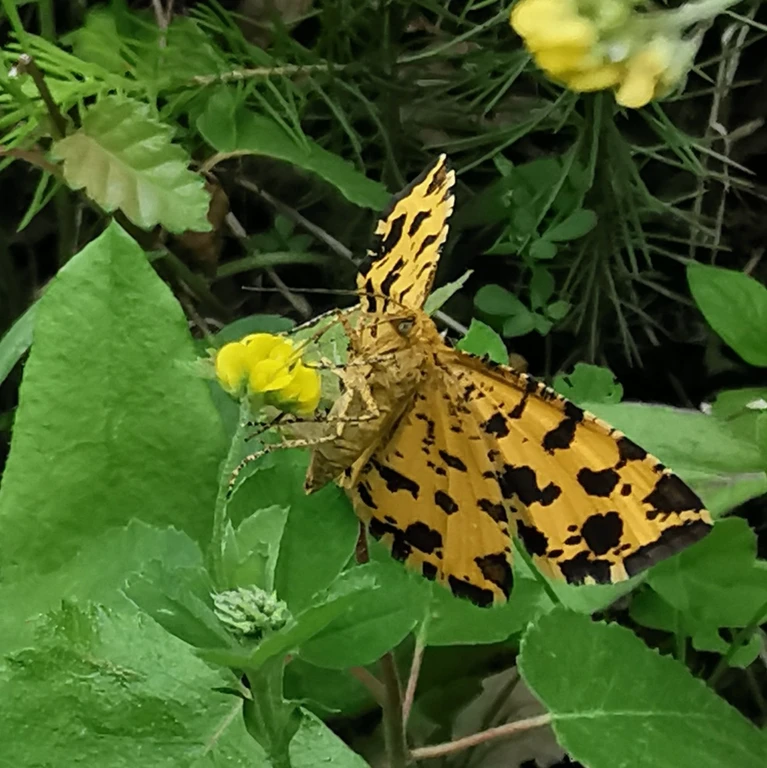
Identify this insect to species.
Pseudopanthera macularia
